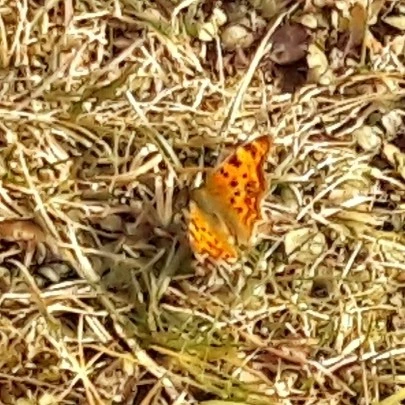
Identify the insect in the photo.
Polygonia c-album
